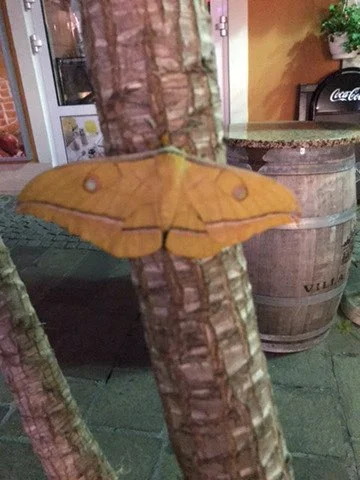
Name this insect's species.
Antheraea yamamai
